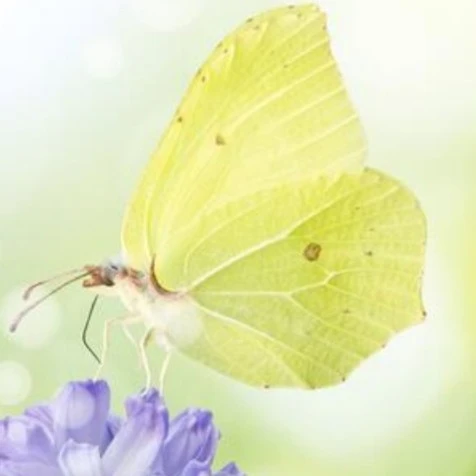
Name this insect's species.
Gonepteryx rhamni
